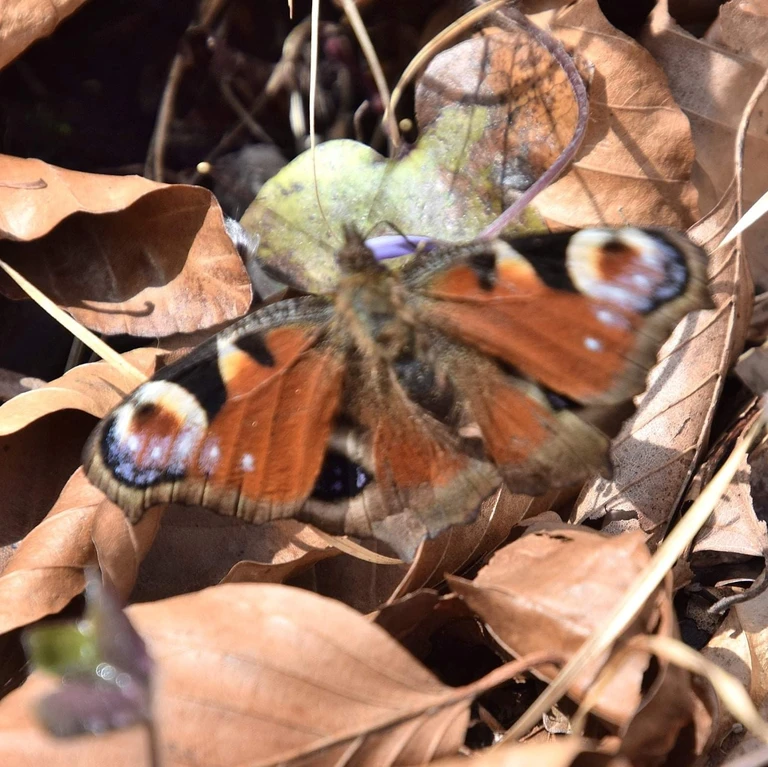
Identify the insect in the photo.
Aglais io
